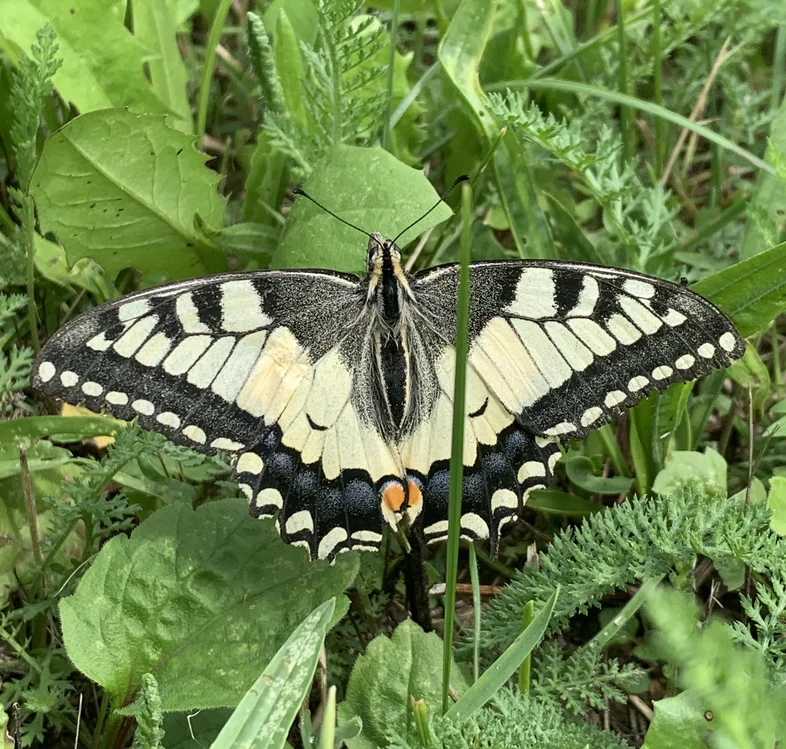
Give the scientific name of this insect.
Papilio machaon
